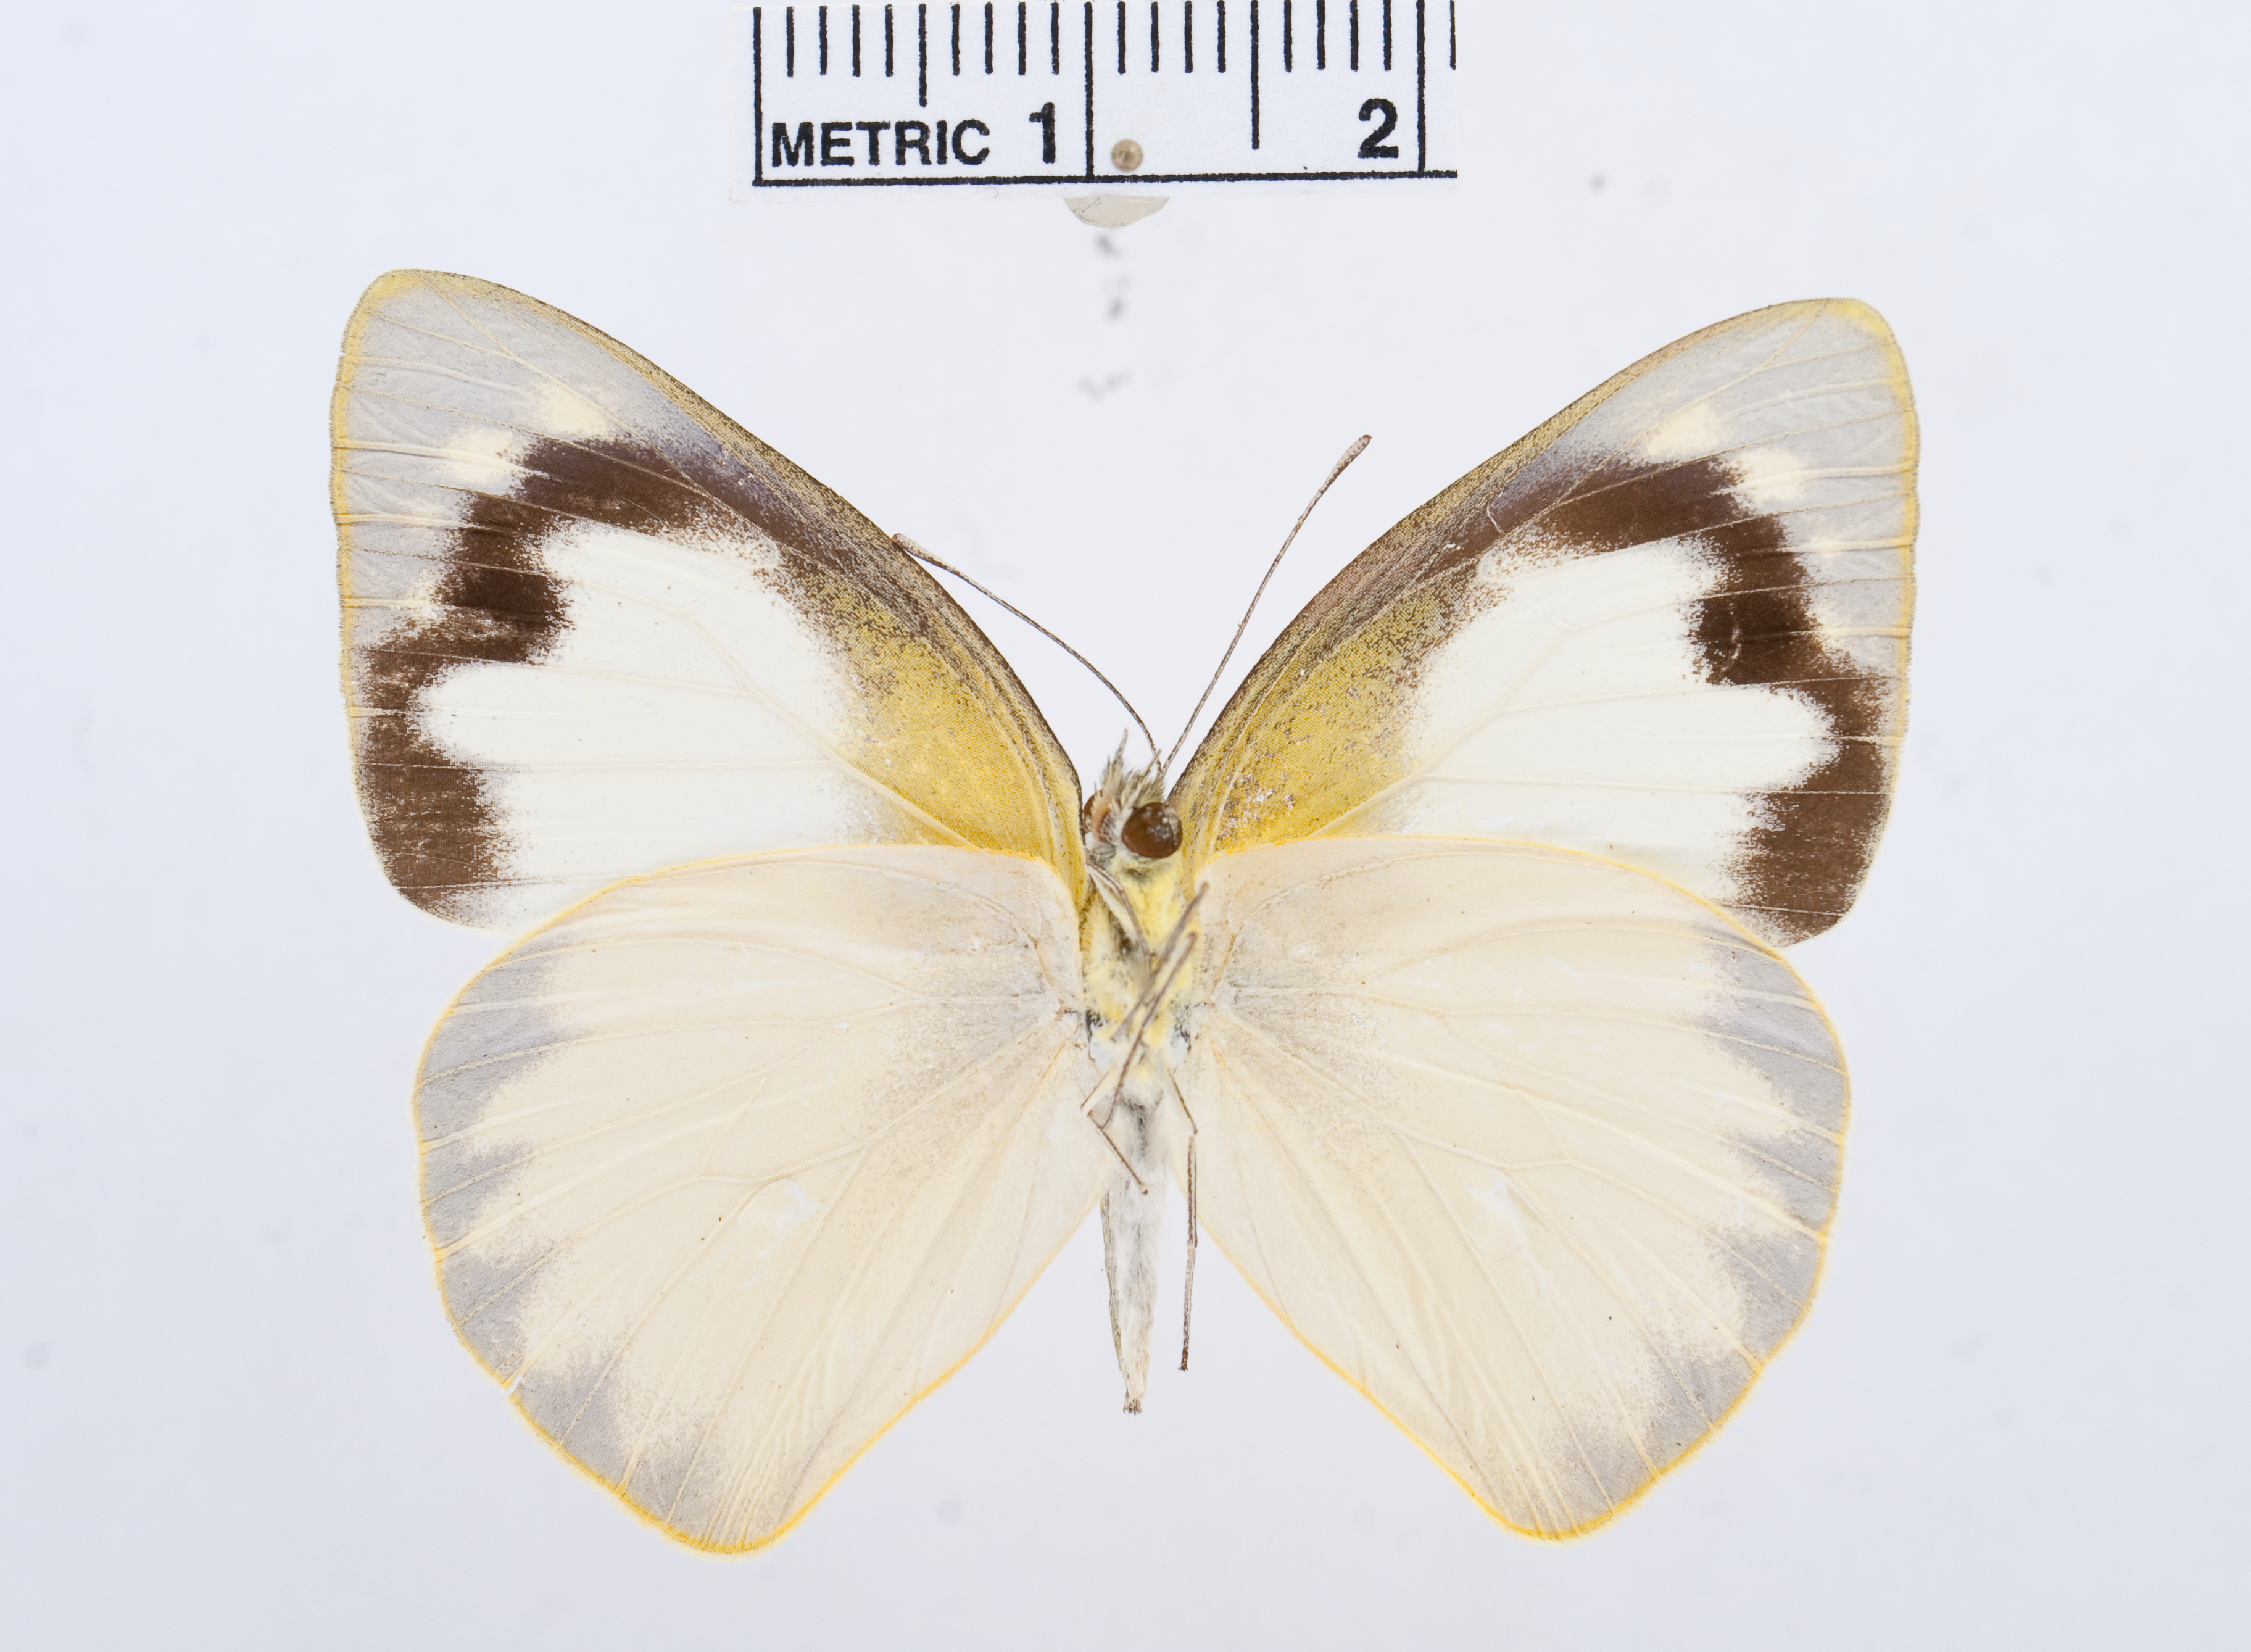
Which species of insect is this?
Appias paulina
